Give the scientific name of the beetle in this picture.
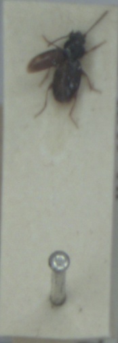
Bembidion mannerheimii
